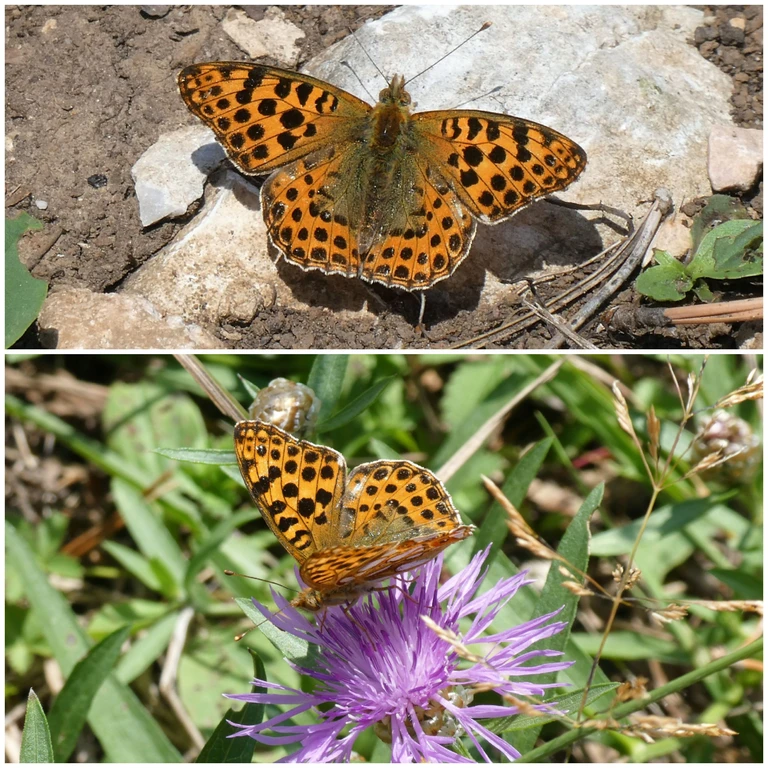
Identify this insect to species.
Issoria lathonia
